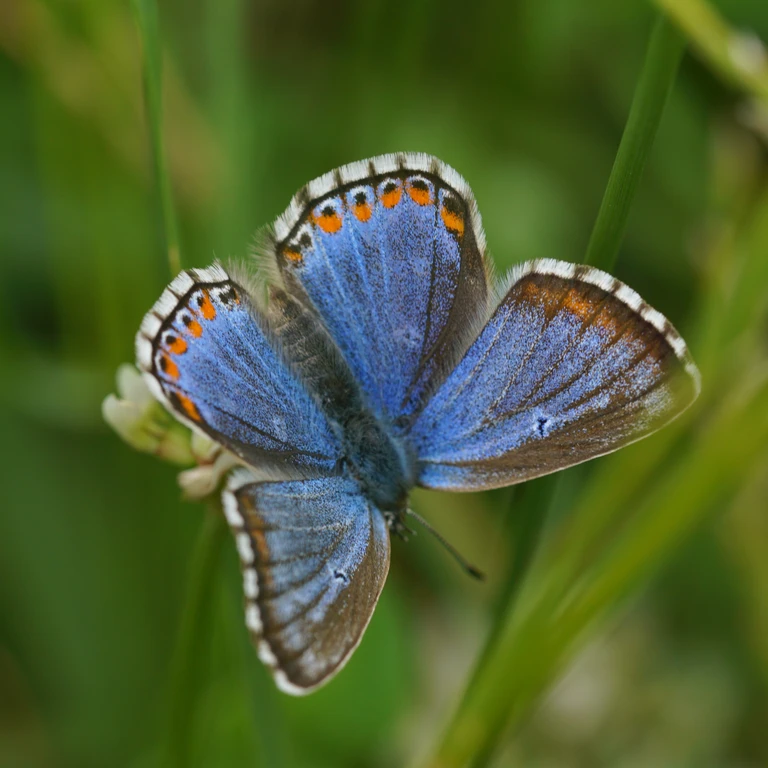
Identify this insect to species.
Lysandra bellargus
